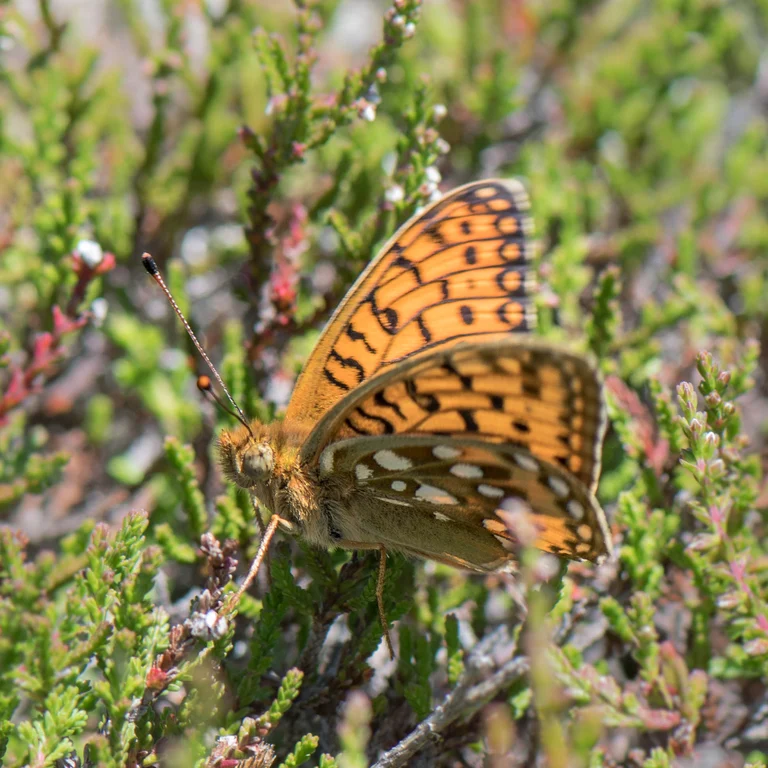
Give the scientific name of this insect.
Speyeria aglaja
